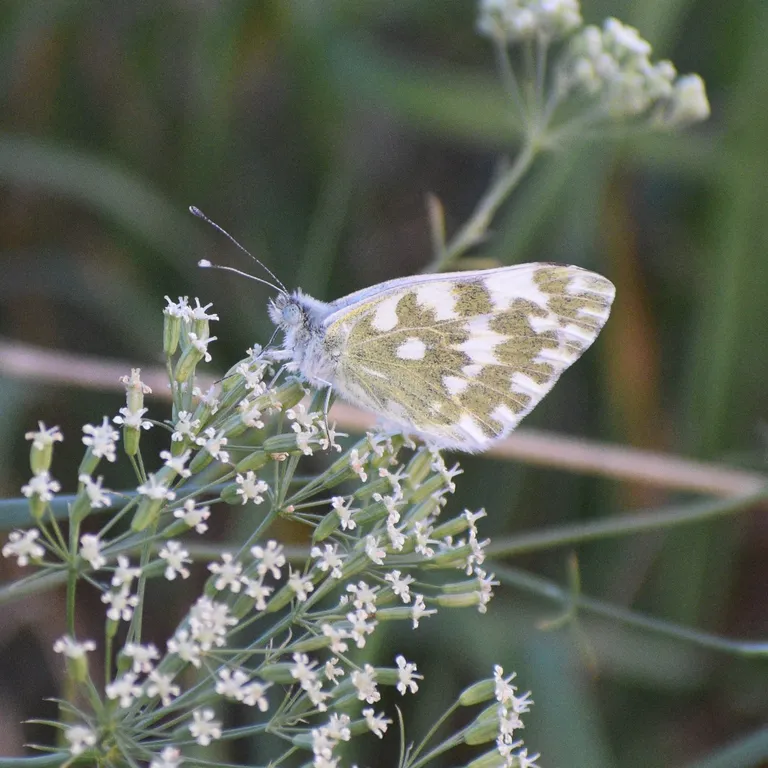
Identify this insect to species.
Pontia edusa
